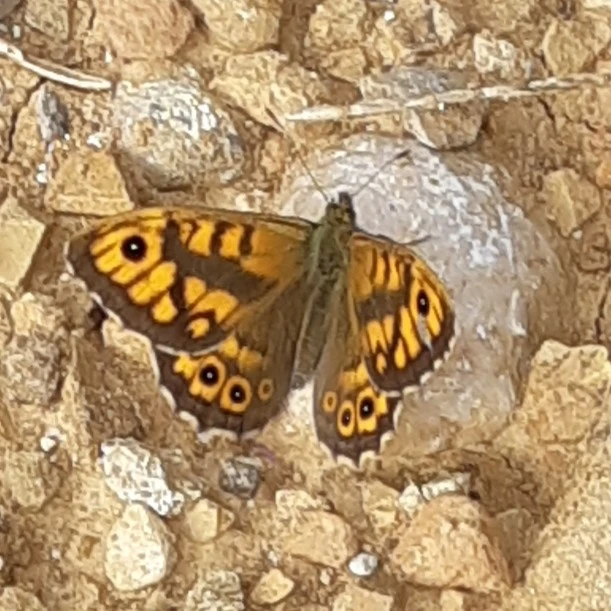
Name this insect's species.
Lasiommata megera (also Pararge megera)
